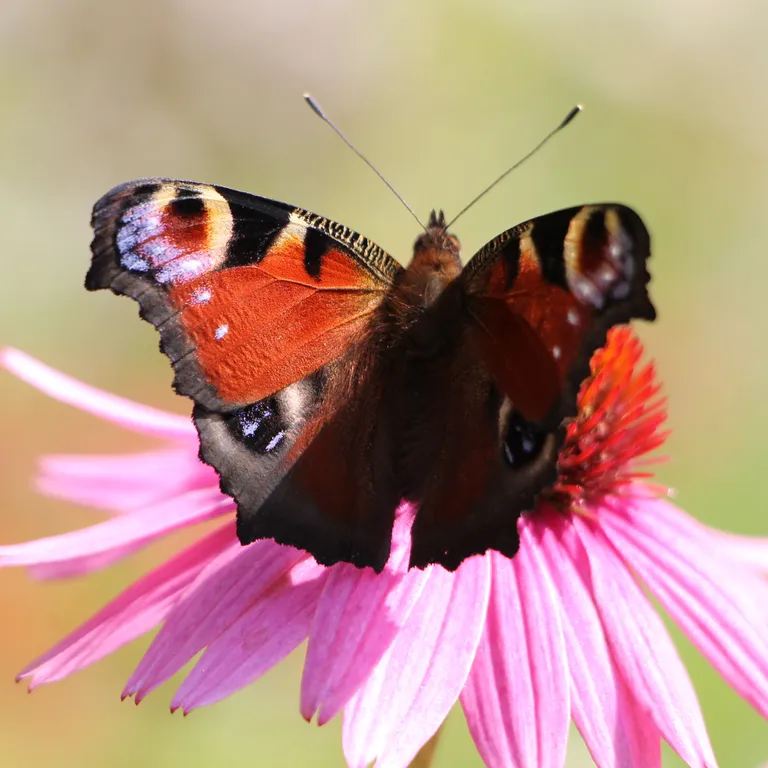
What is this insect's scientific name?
Aglais io
